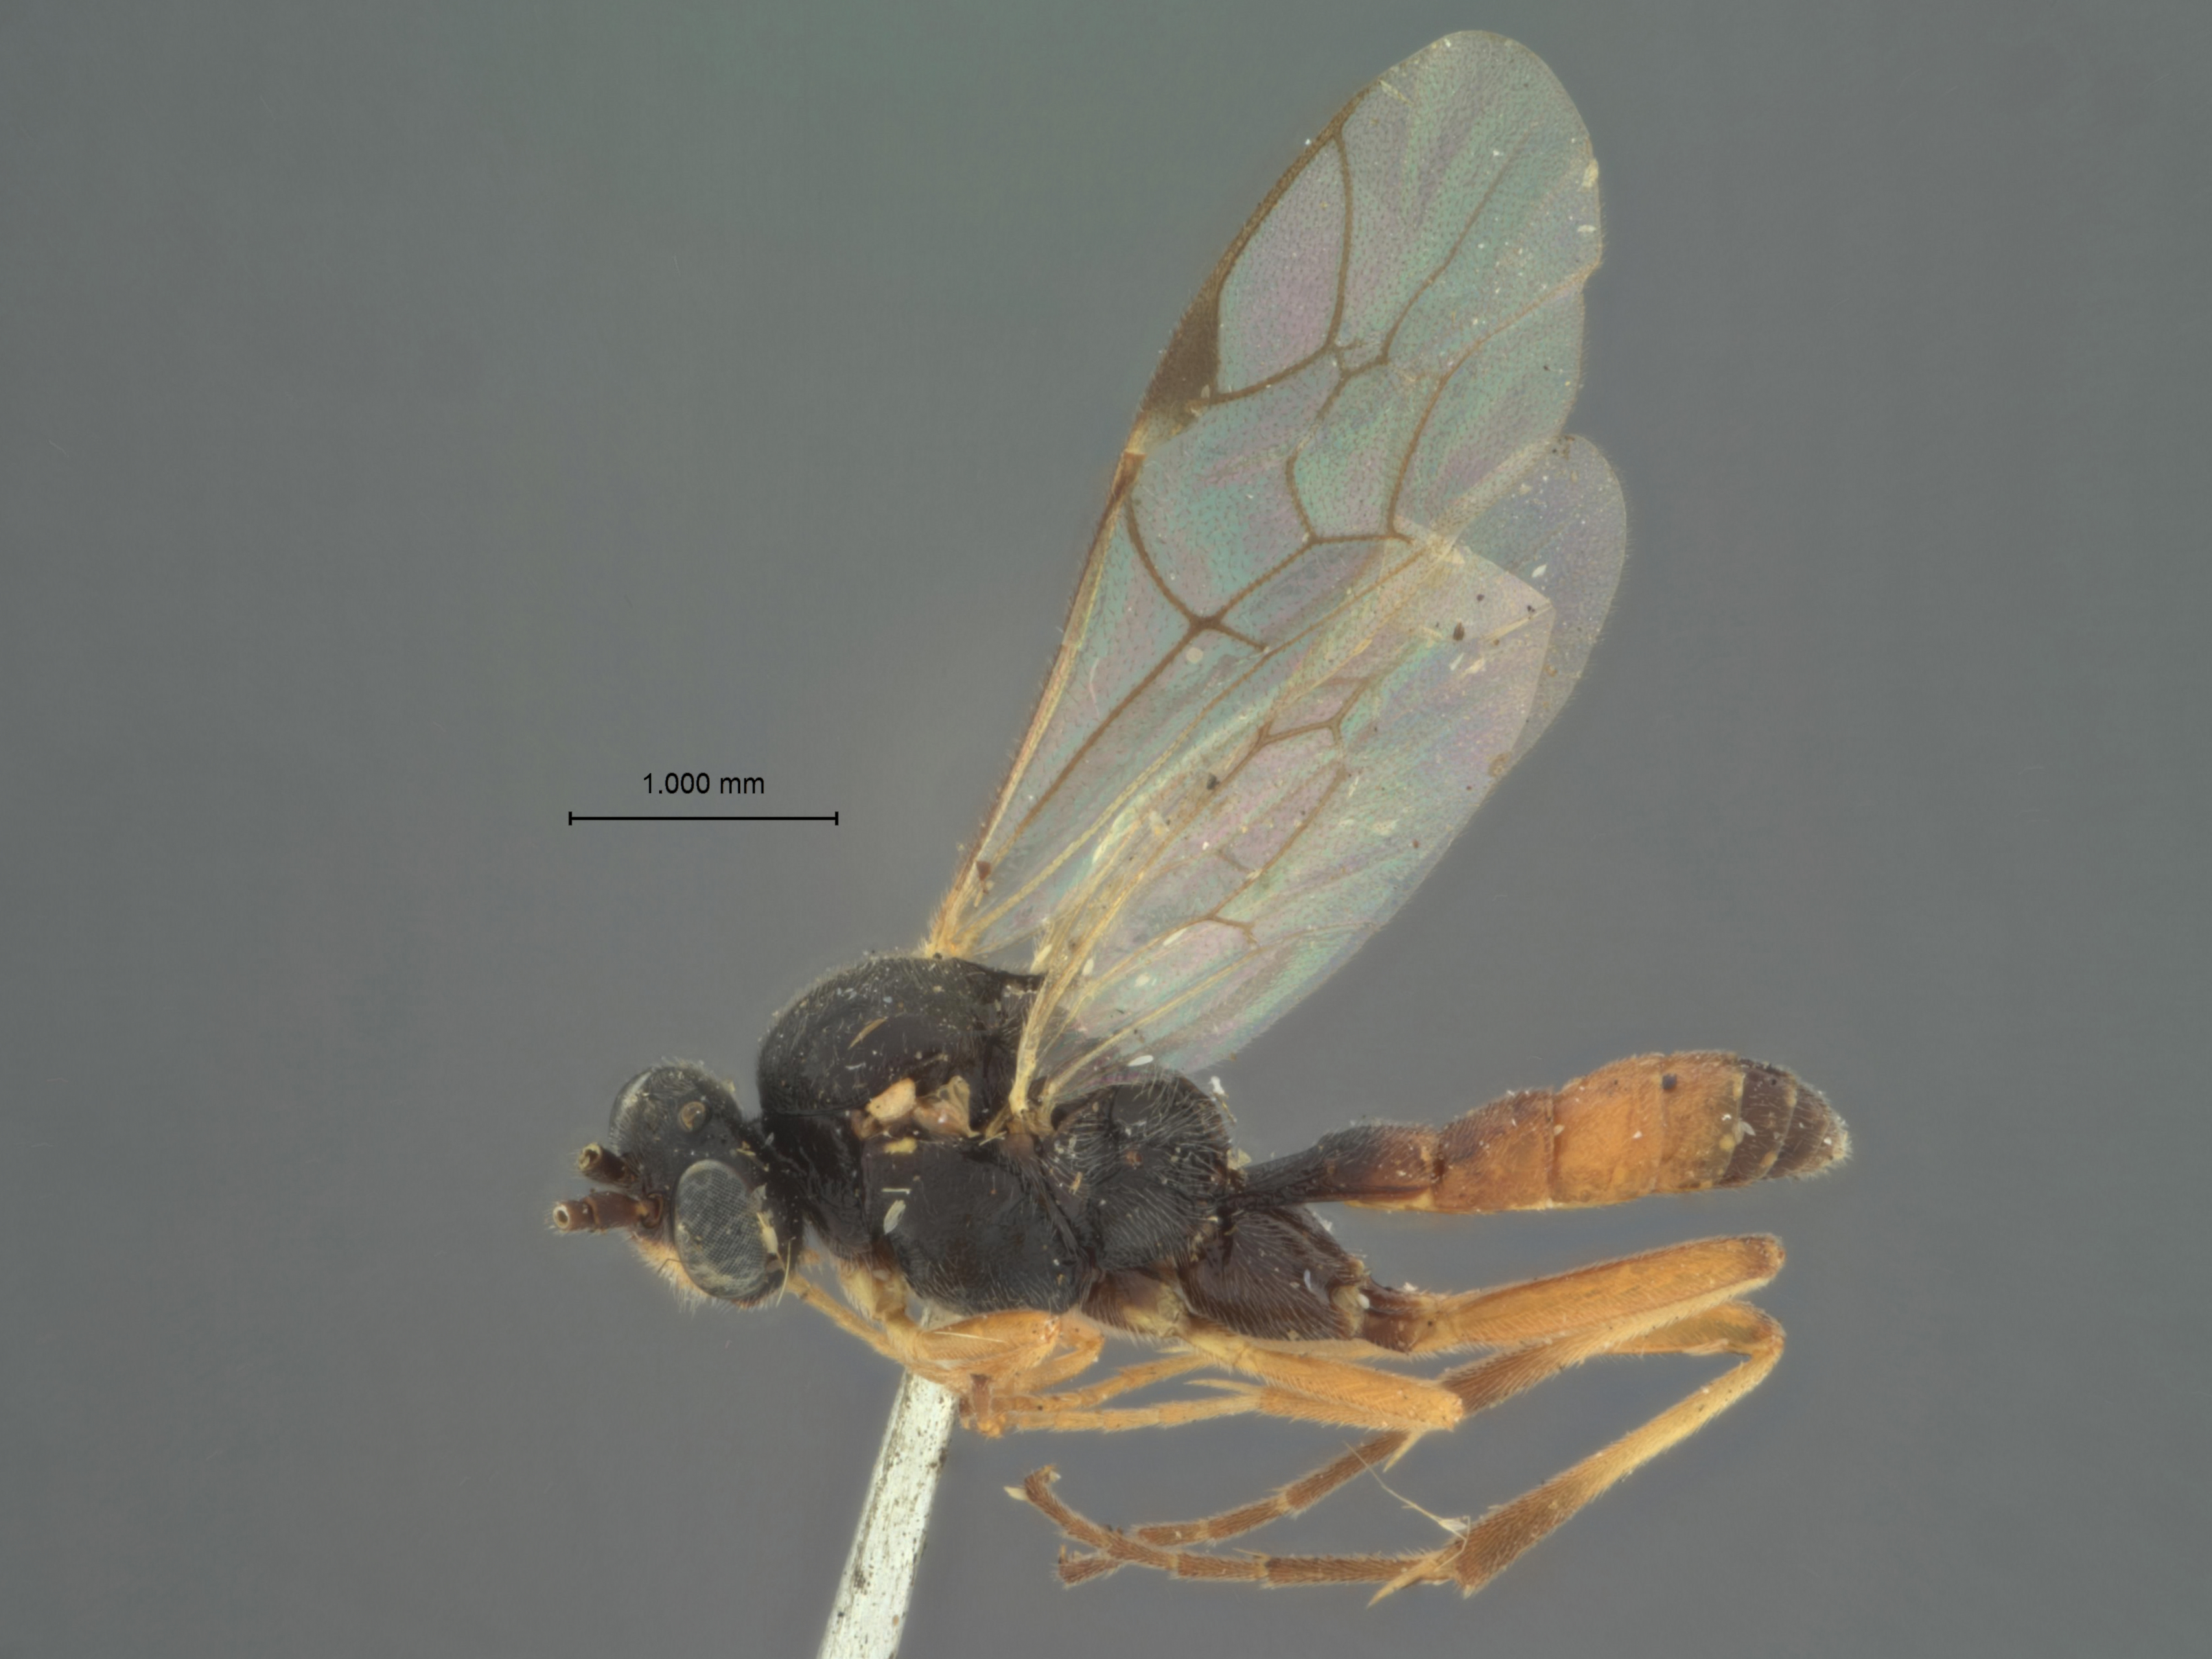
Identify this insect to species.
Sychnoportus longitarsis
